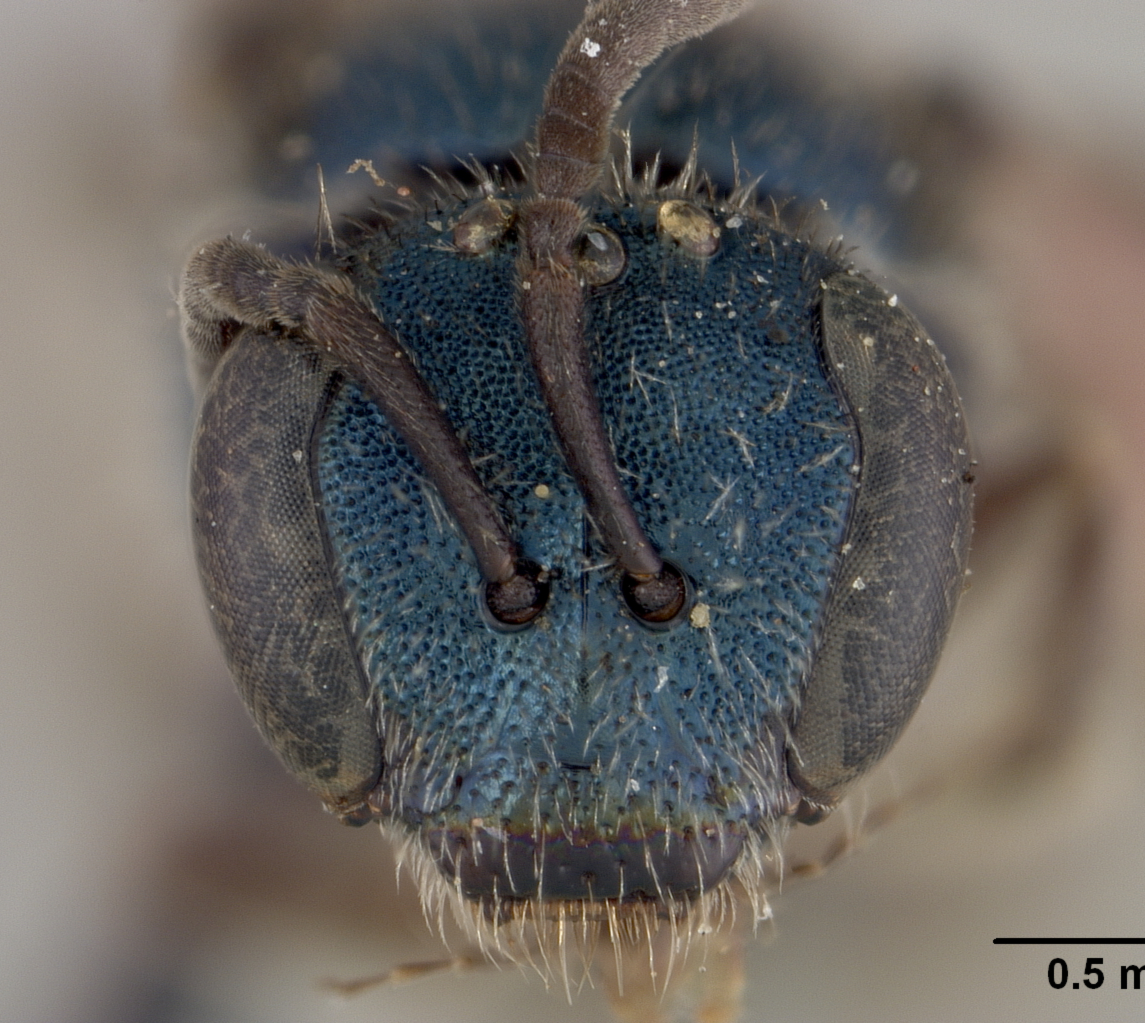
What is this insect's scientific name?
Halictus cyaneus
